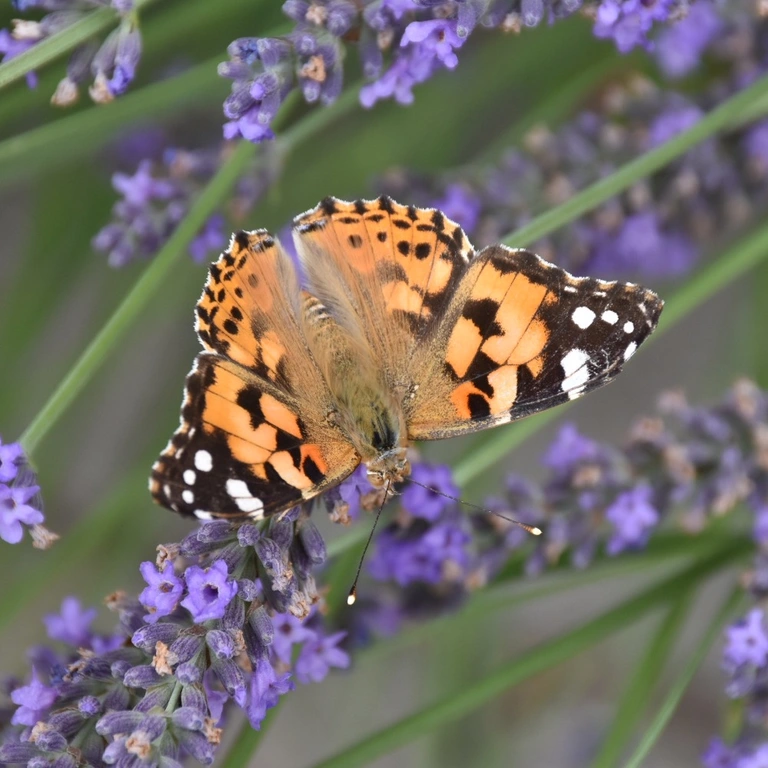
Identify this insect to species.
Vanessa cardui
